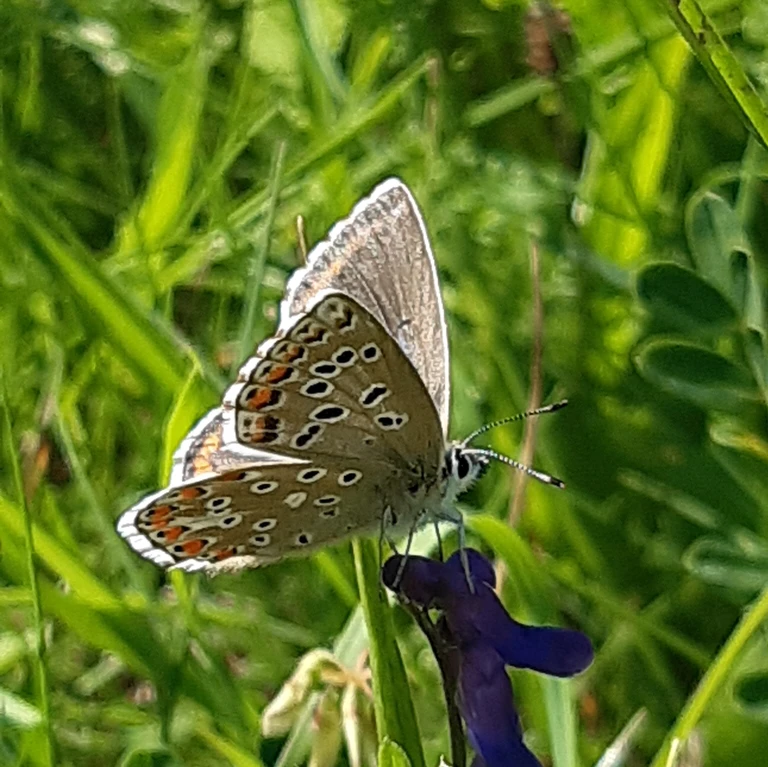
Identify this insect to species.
Polyommatus icarus
